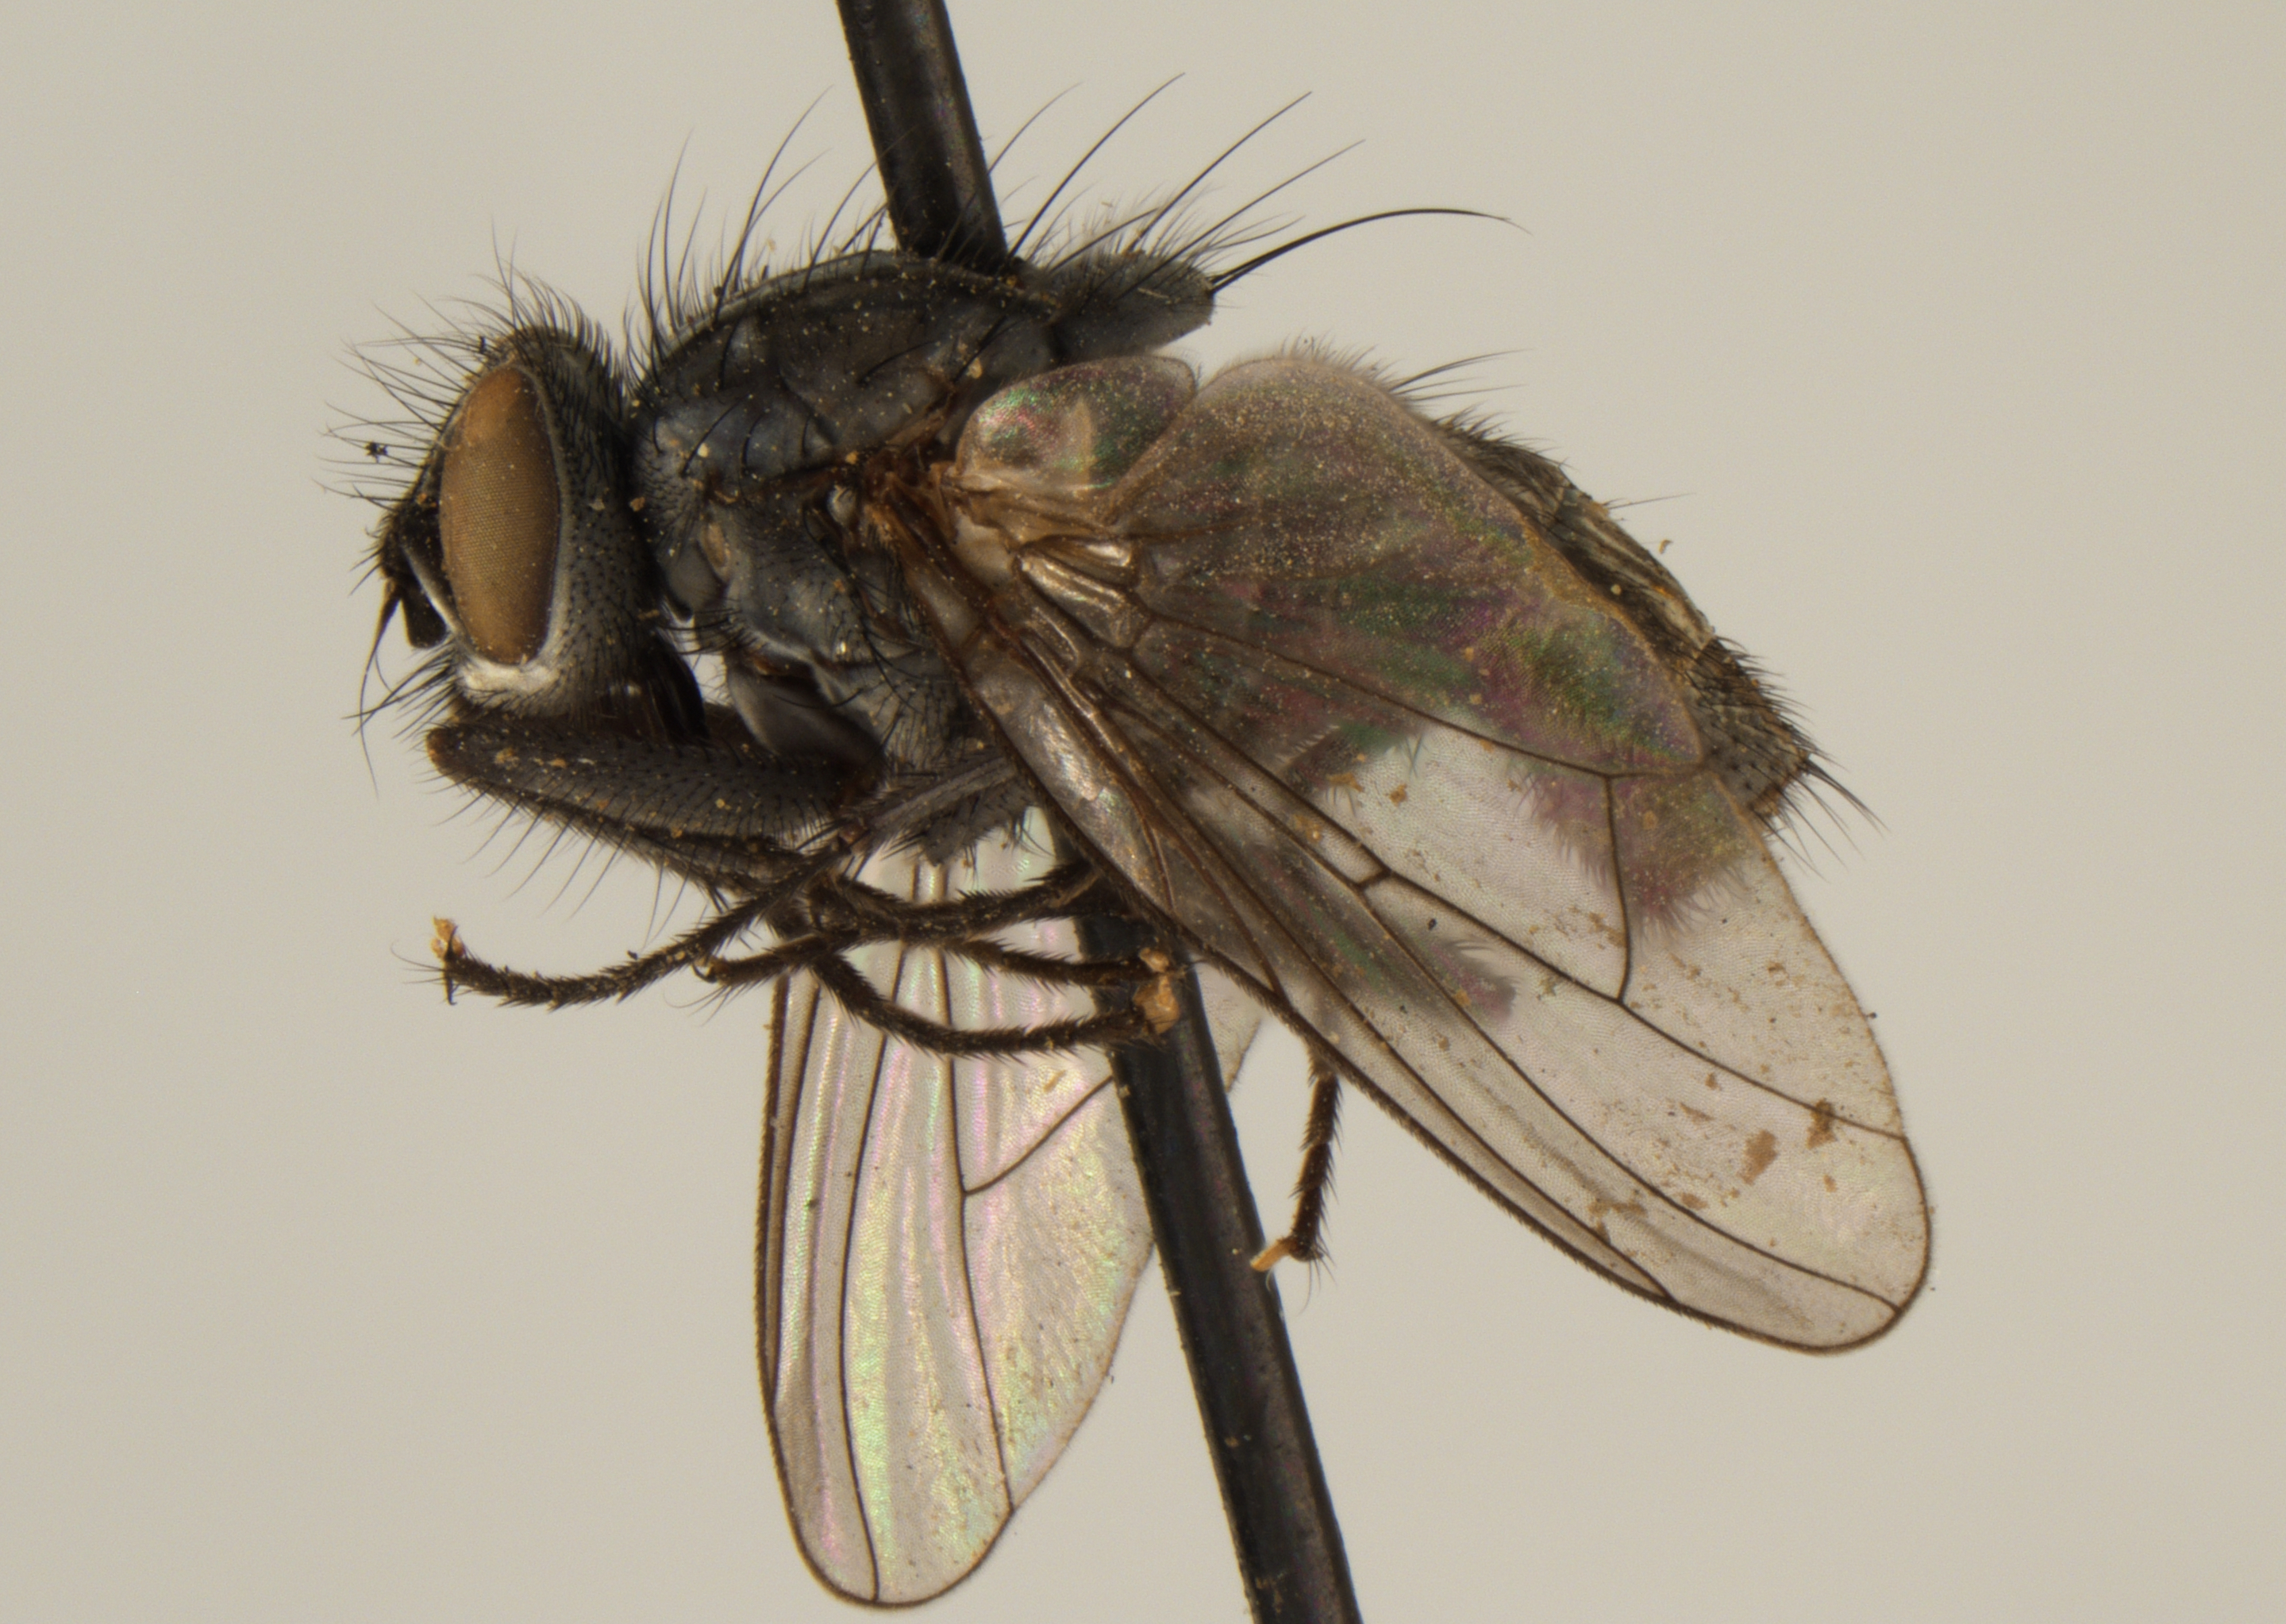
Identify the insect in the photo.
Lispoides uniseta
